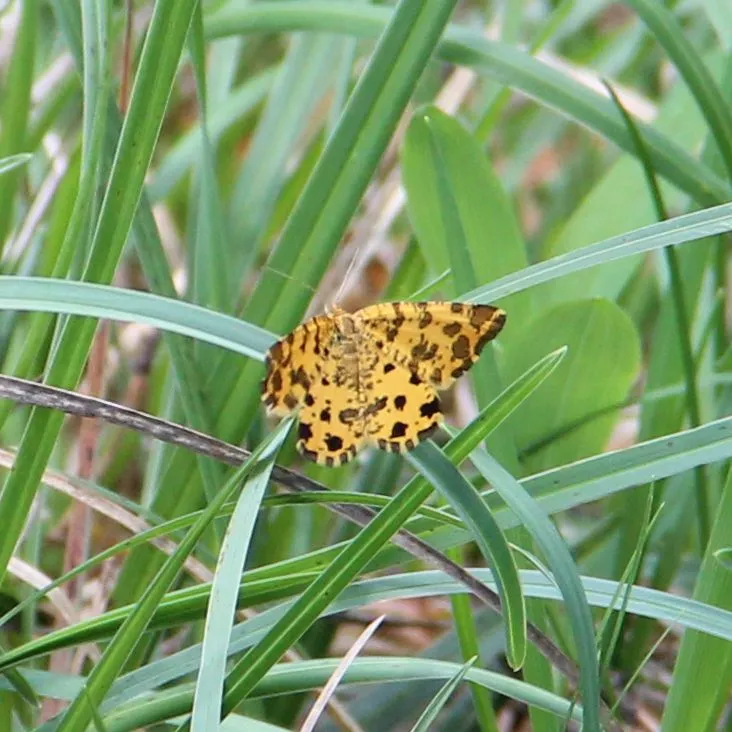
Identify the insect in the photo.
Pseudopanthera macularia
